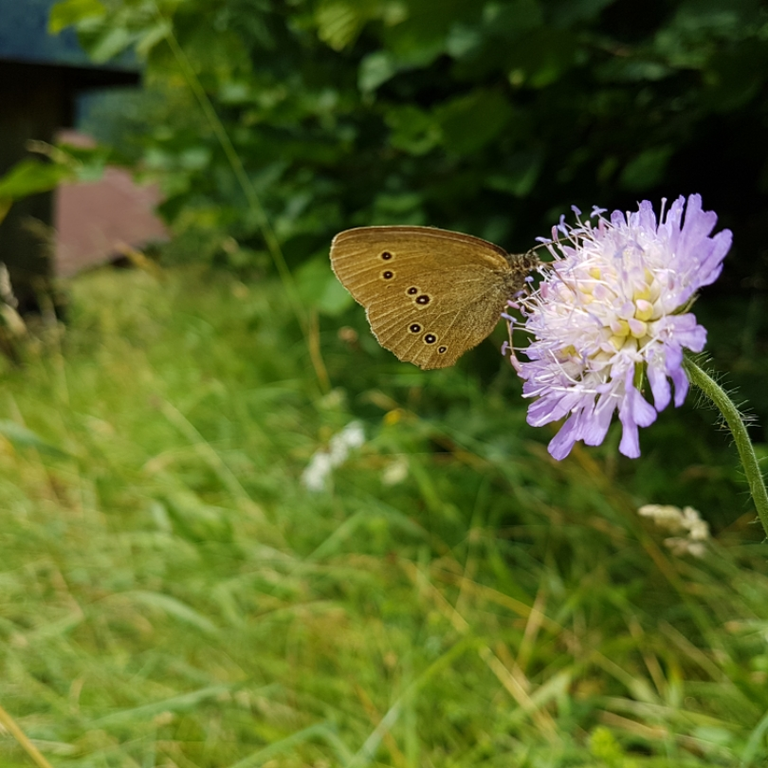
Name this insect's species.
Aphantopus hyperantus
